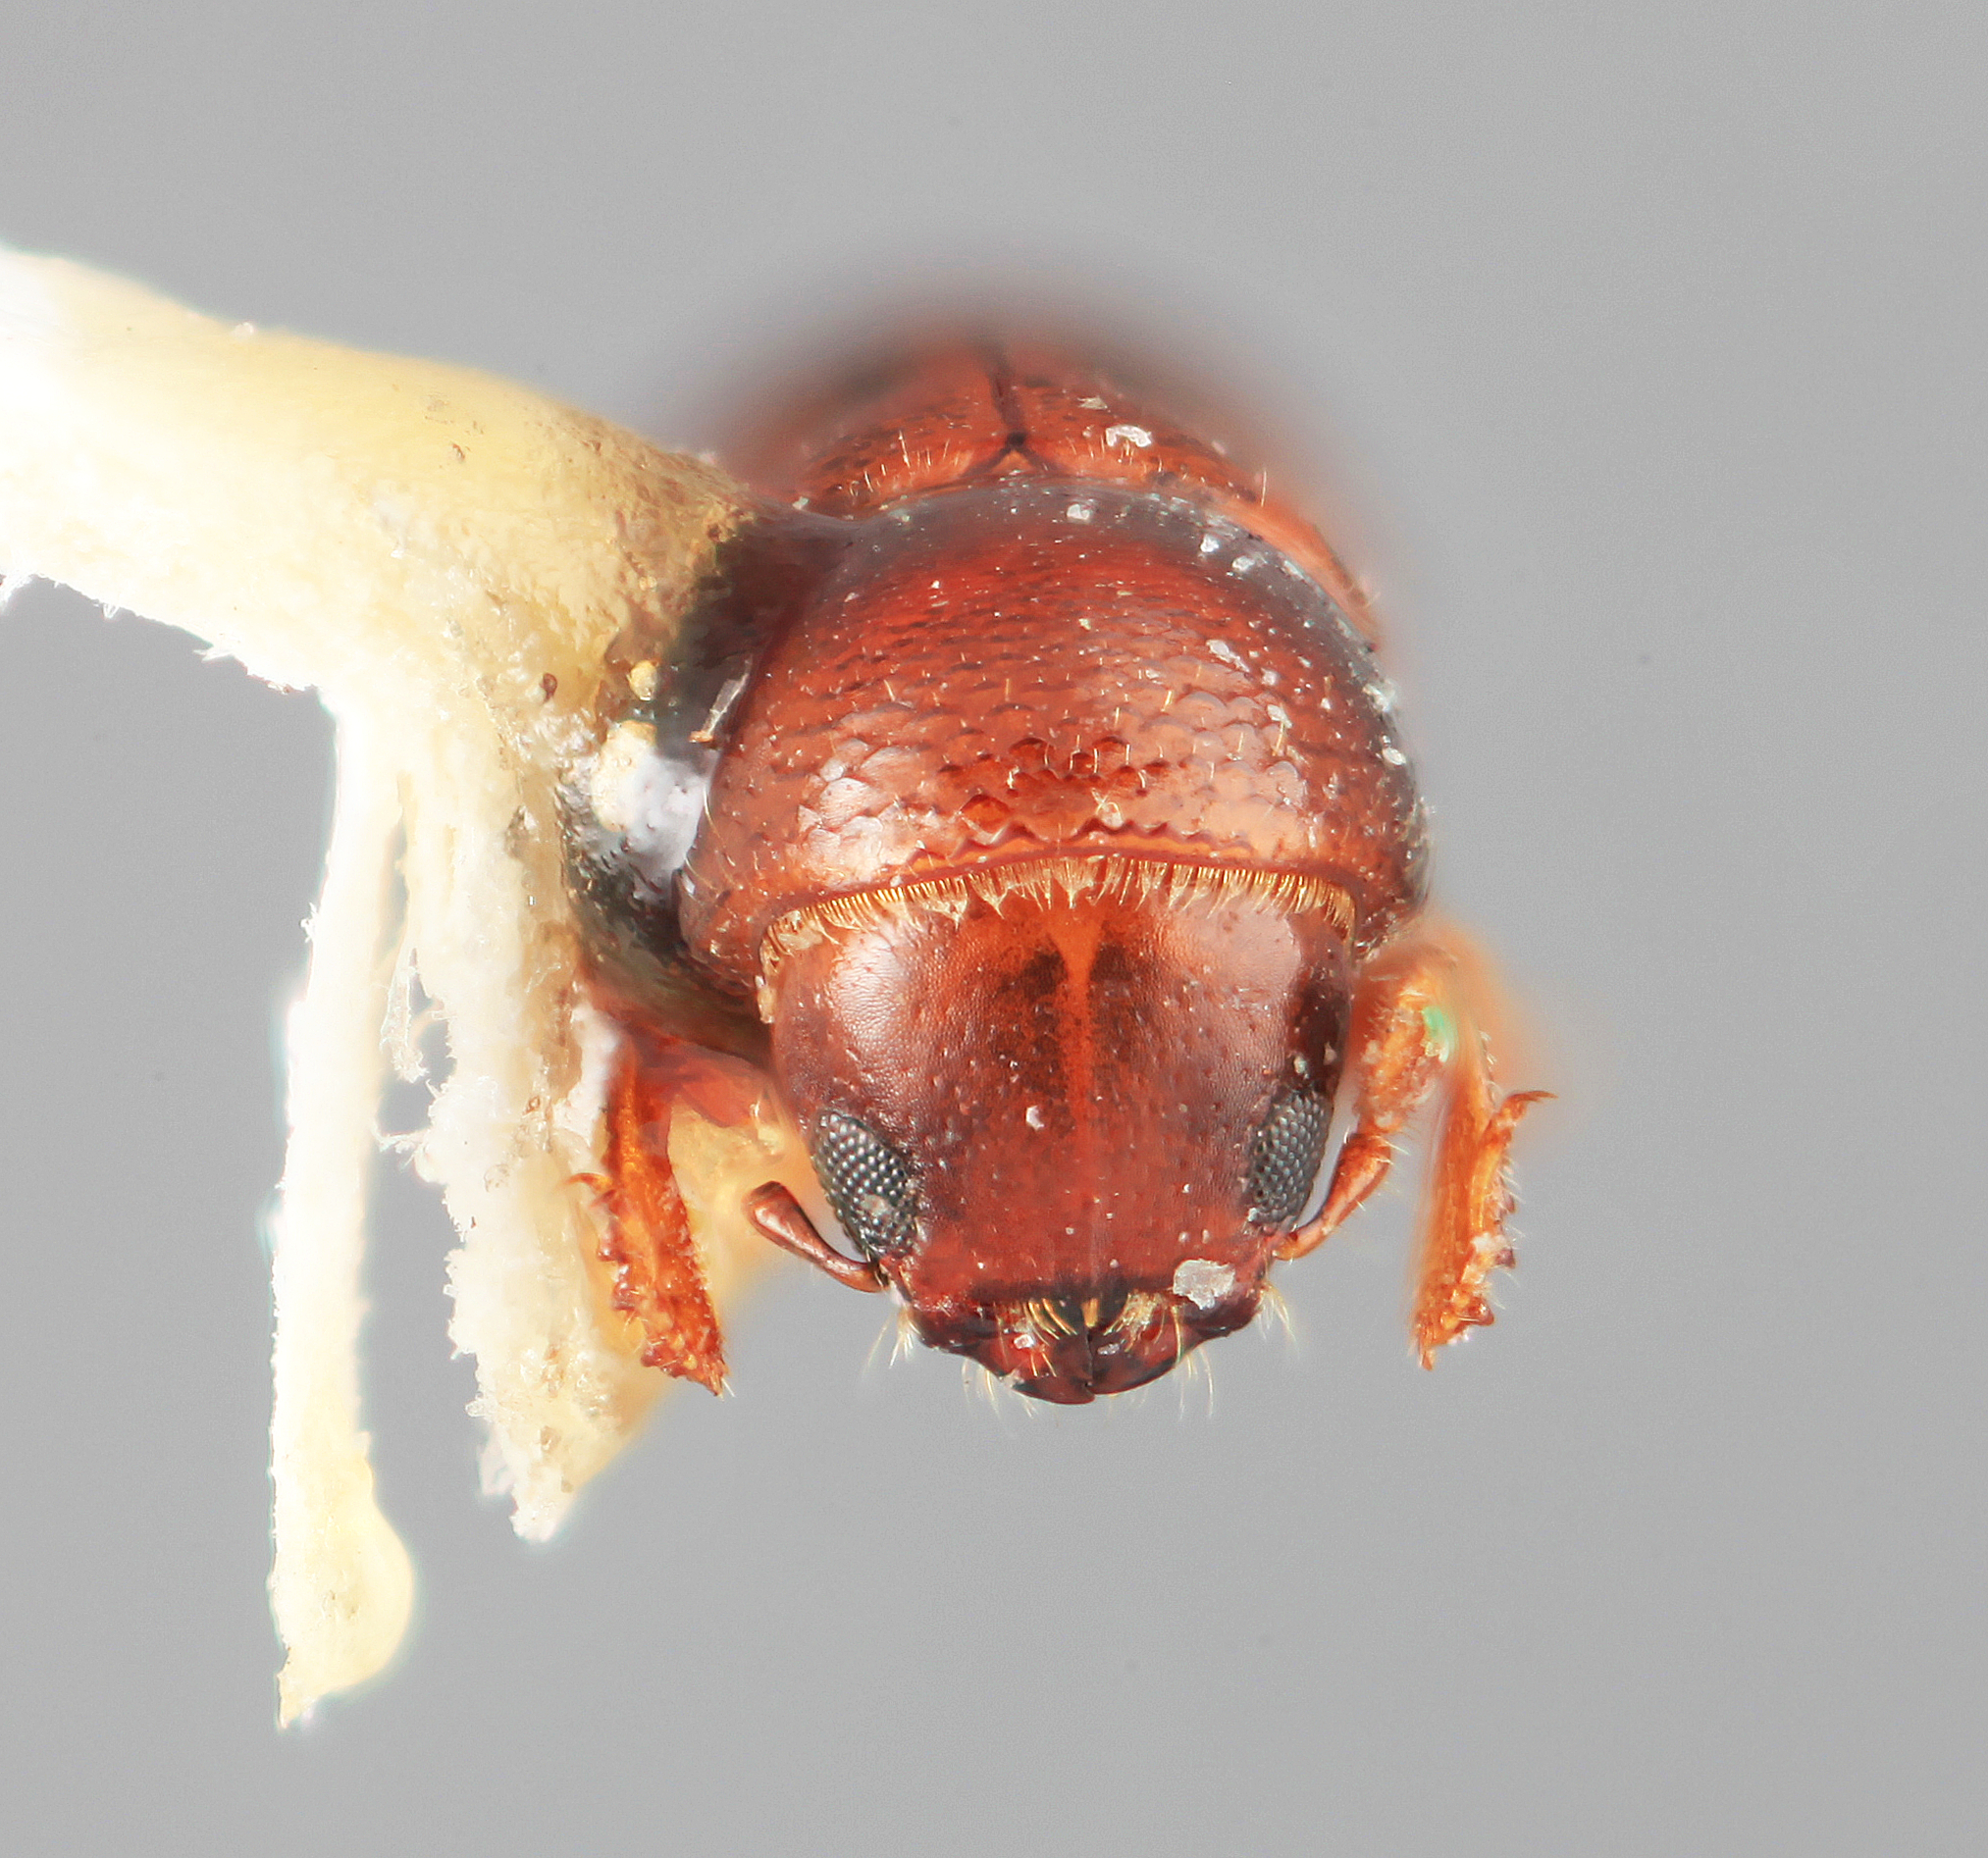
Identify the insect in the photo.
Monarthrum carinulum
